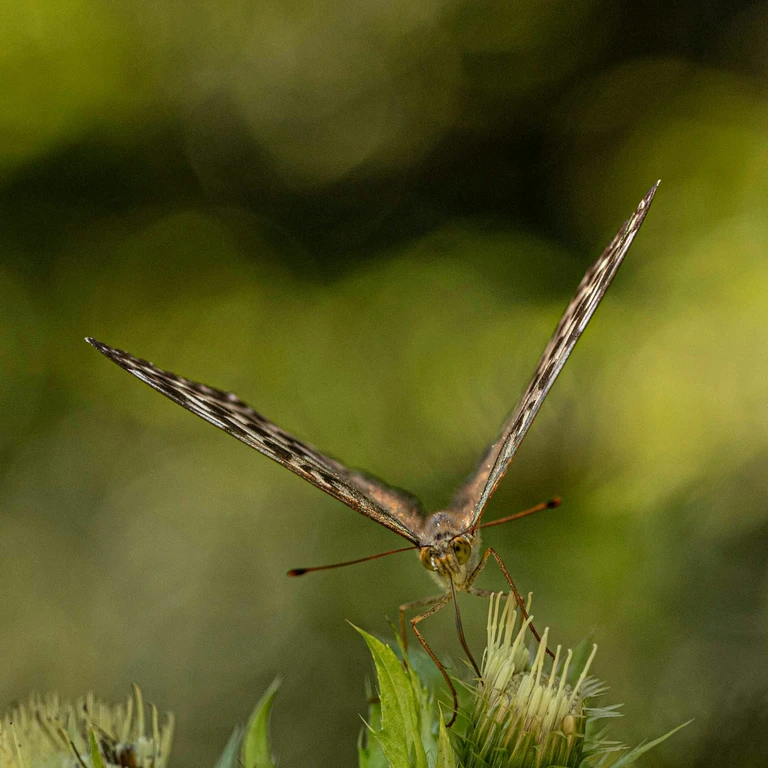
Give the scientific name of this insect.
Argynnis paphia
